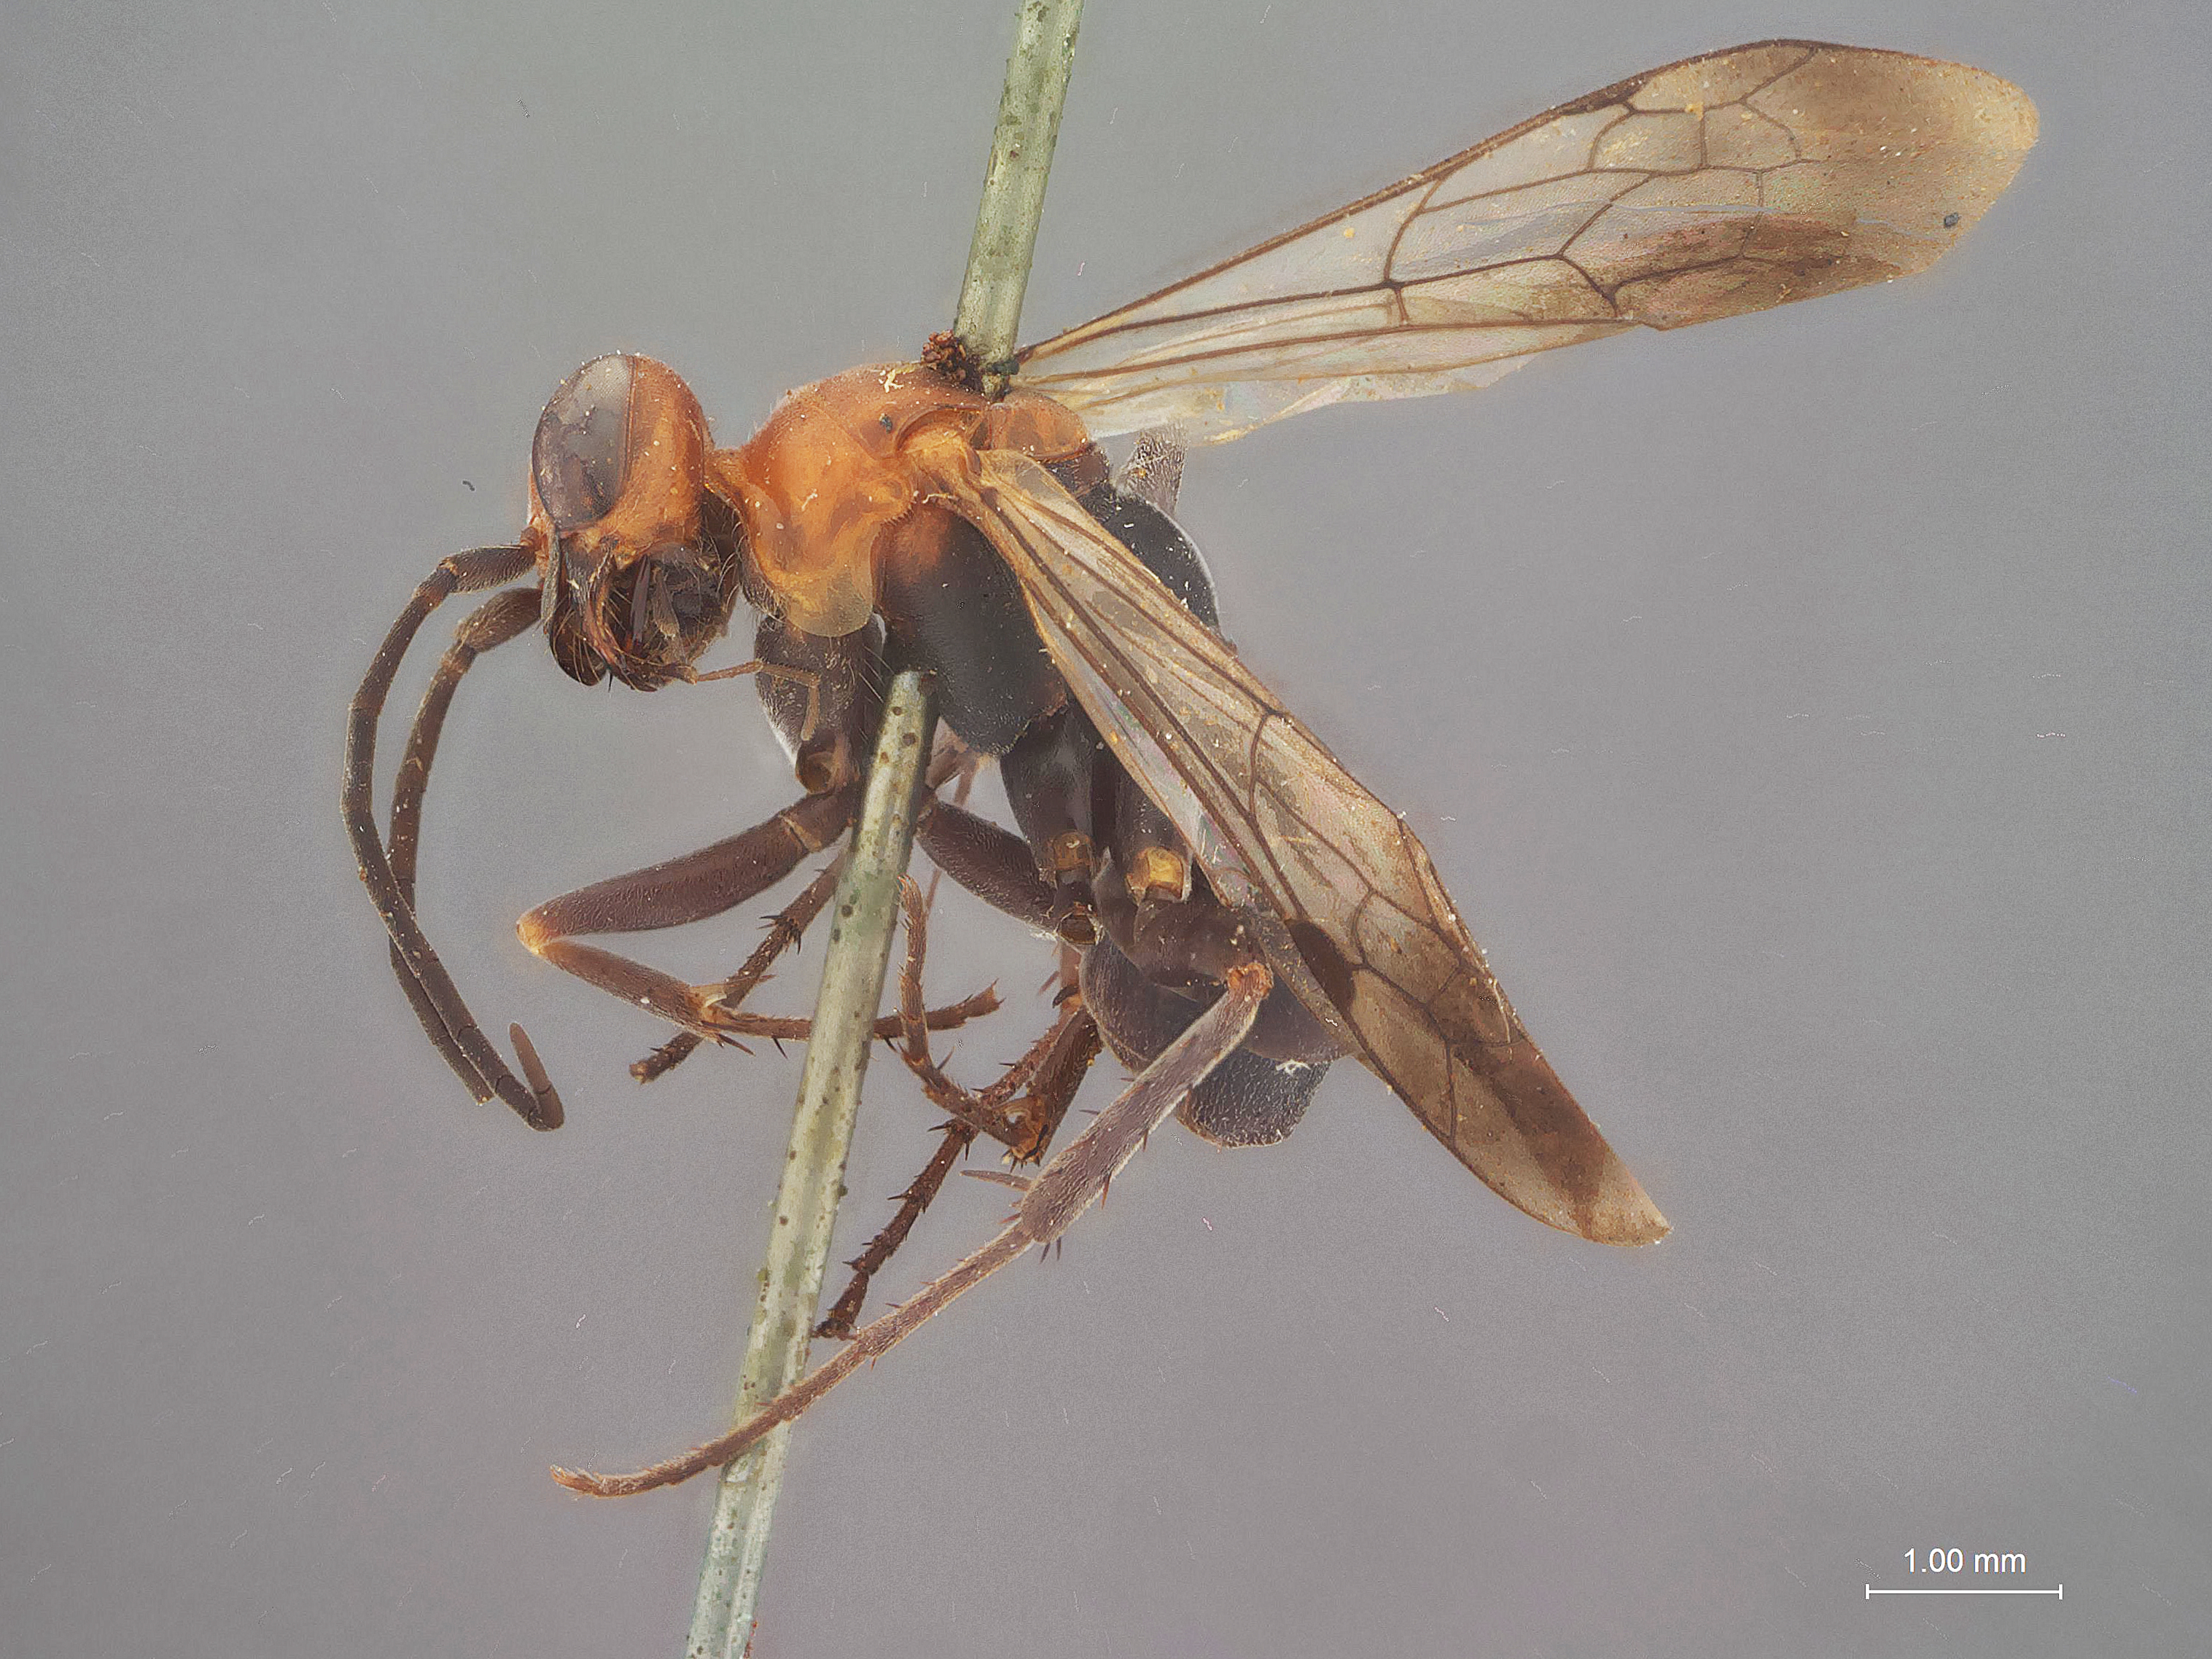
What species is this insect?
Psammochares philippinensis
